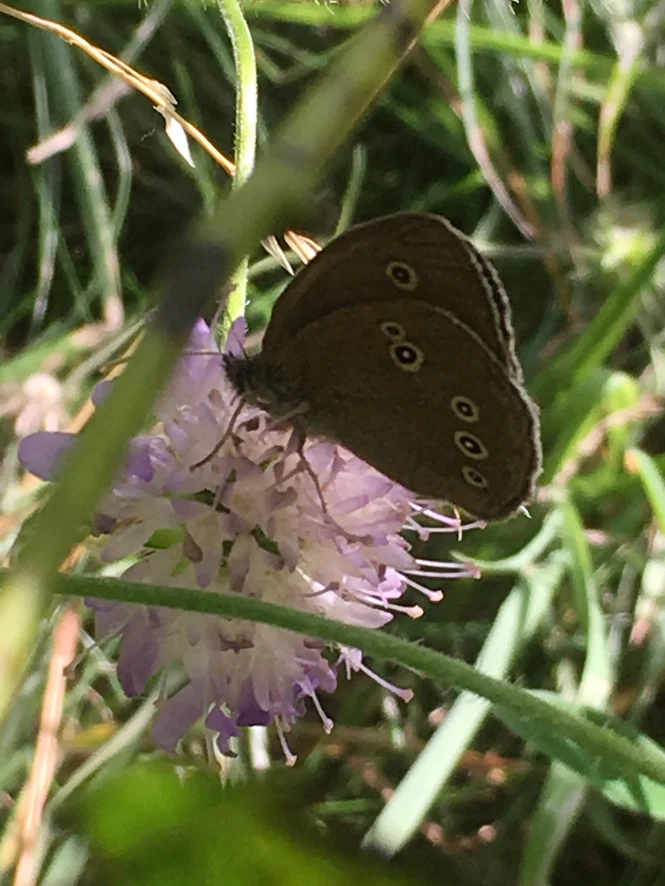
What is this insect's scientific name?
Aphantopus hyperantus
